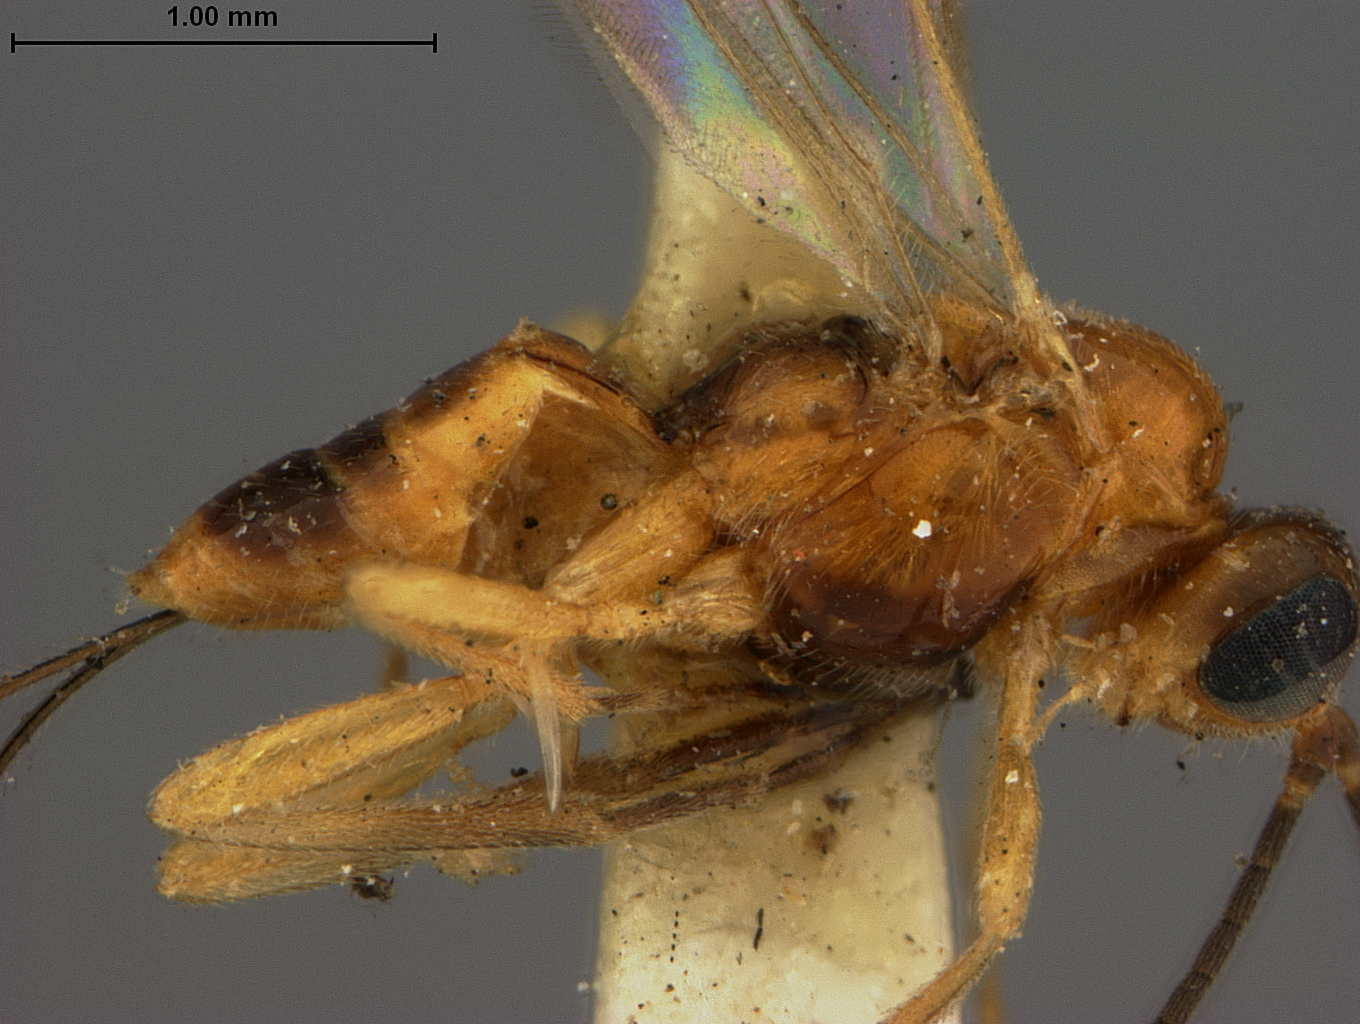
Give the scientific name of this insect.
Bracon cecidomyiae
